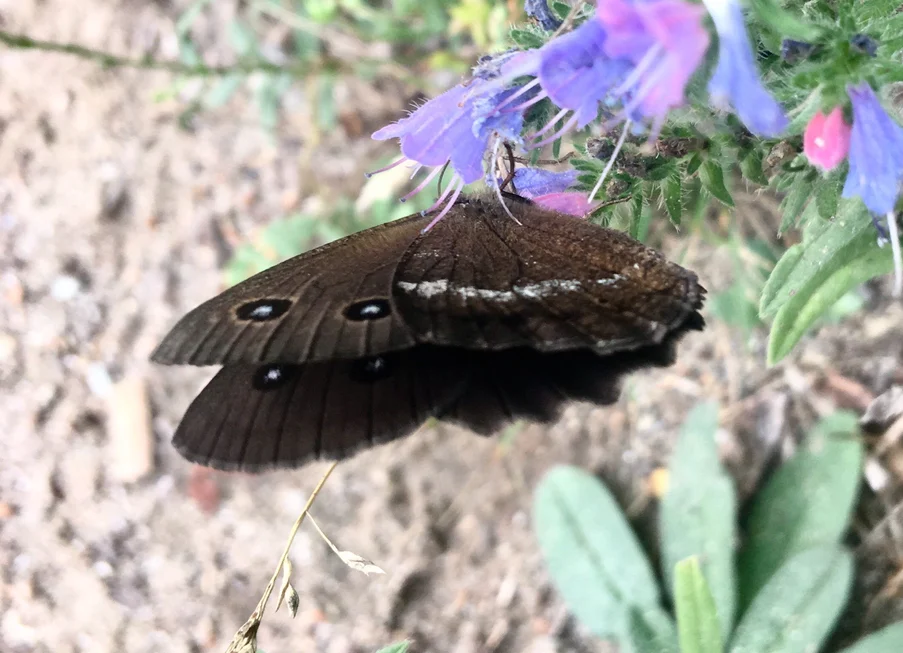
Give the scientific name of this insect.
Minois dryas
